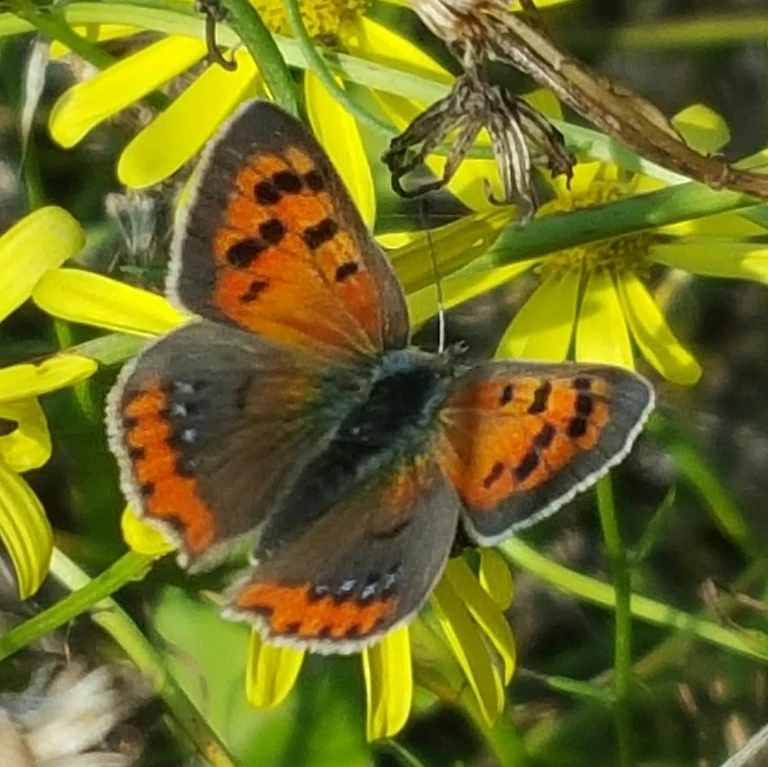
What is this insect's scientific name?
Lycaena phlaeas
